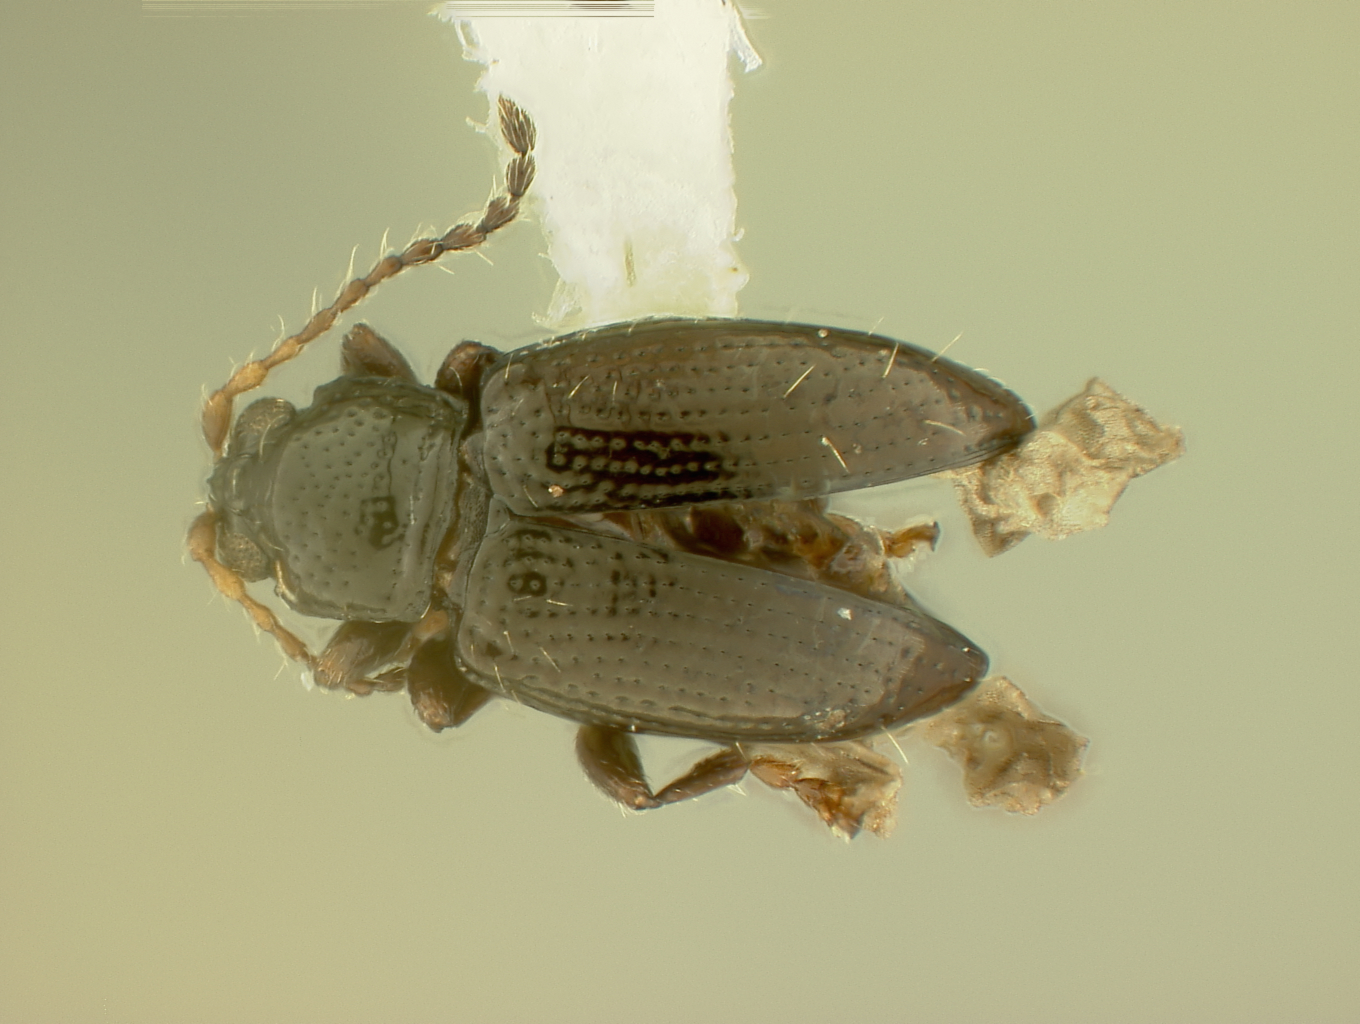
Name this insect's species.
Orthaltica borneoensis
